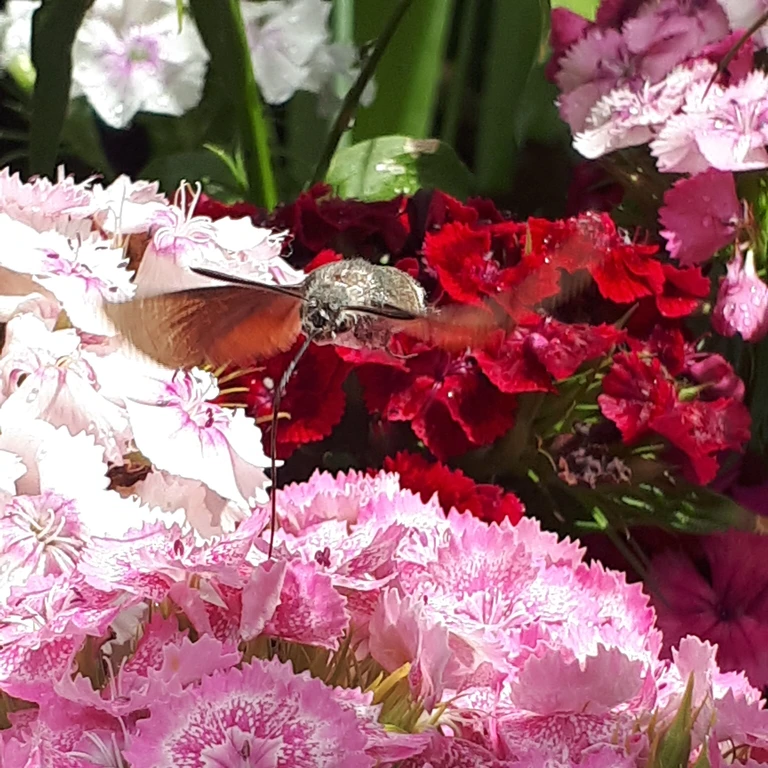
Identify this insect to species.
Macroglossum stellatarum
